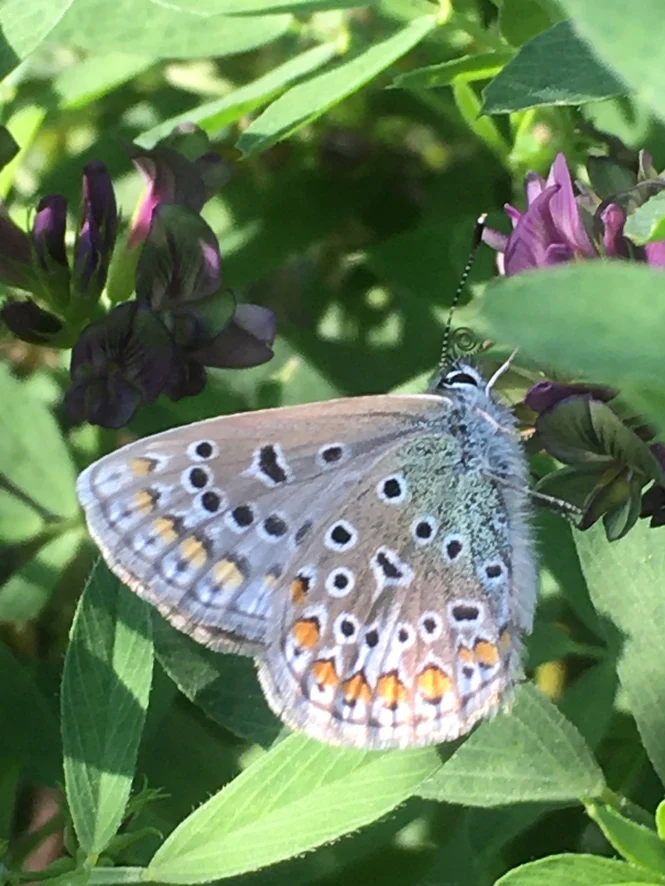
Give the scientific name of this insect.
Polyommatus icarus
